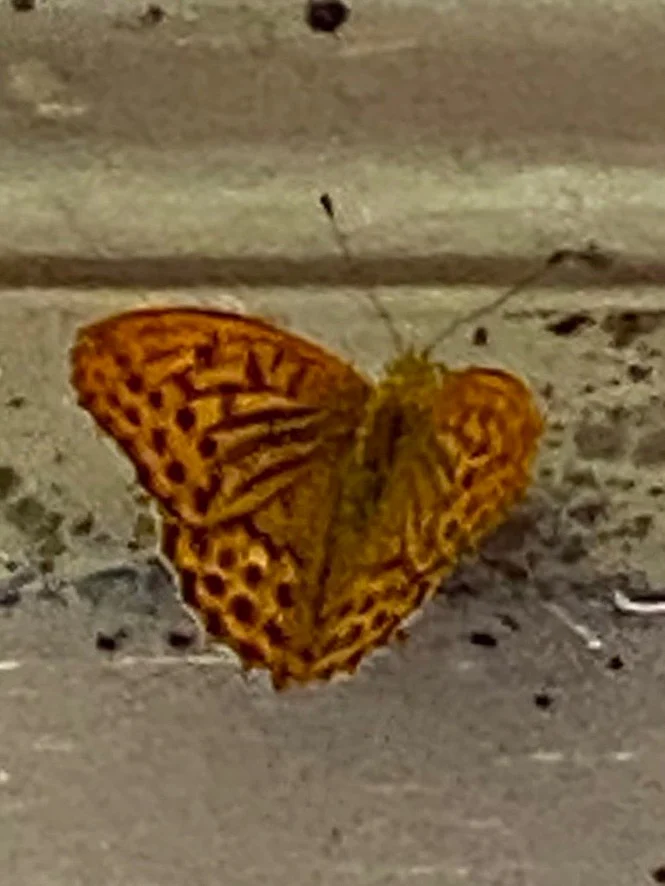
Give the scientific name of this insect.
Argynnis paphia
